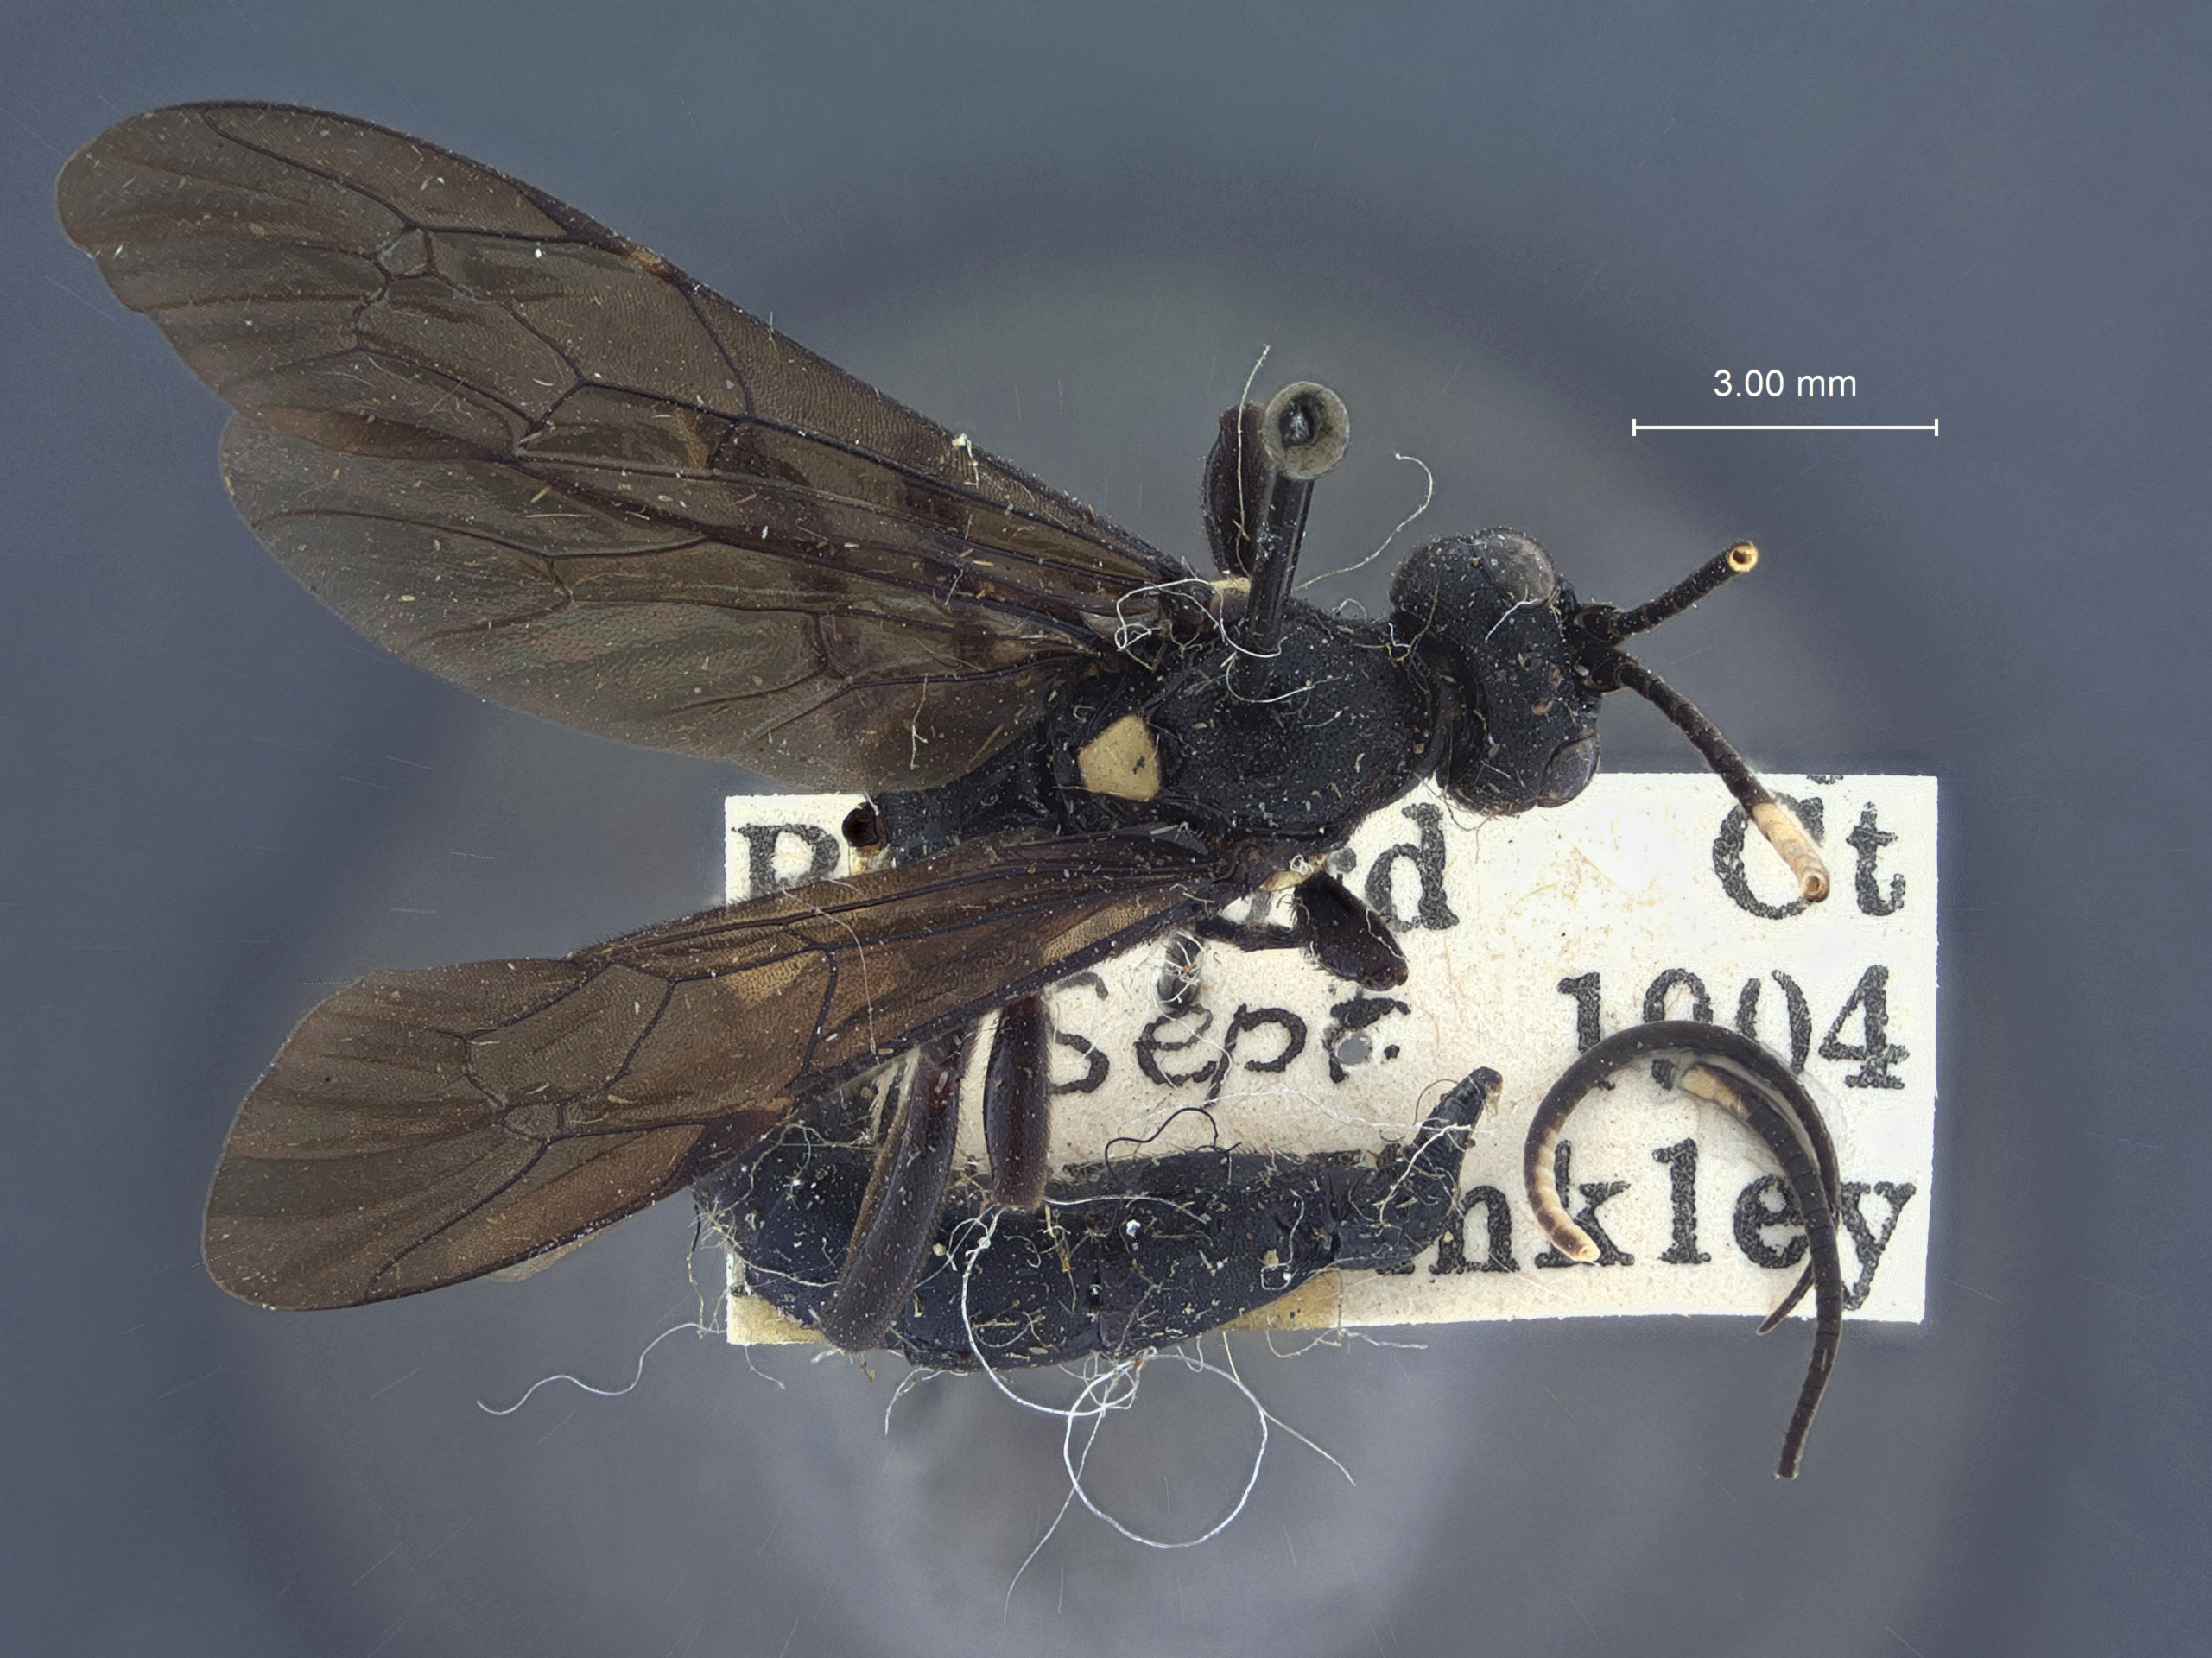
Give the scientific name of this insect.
Amblyteles nigratoricolor
